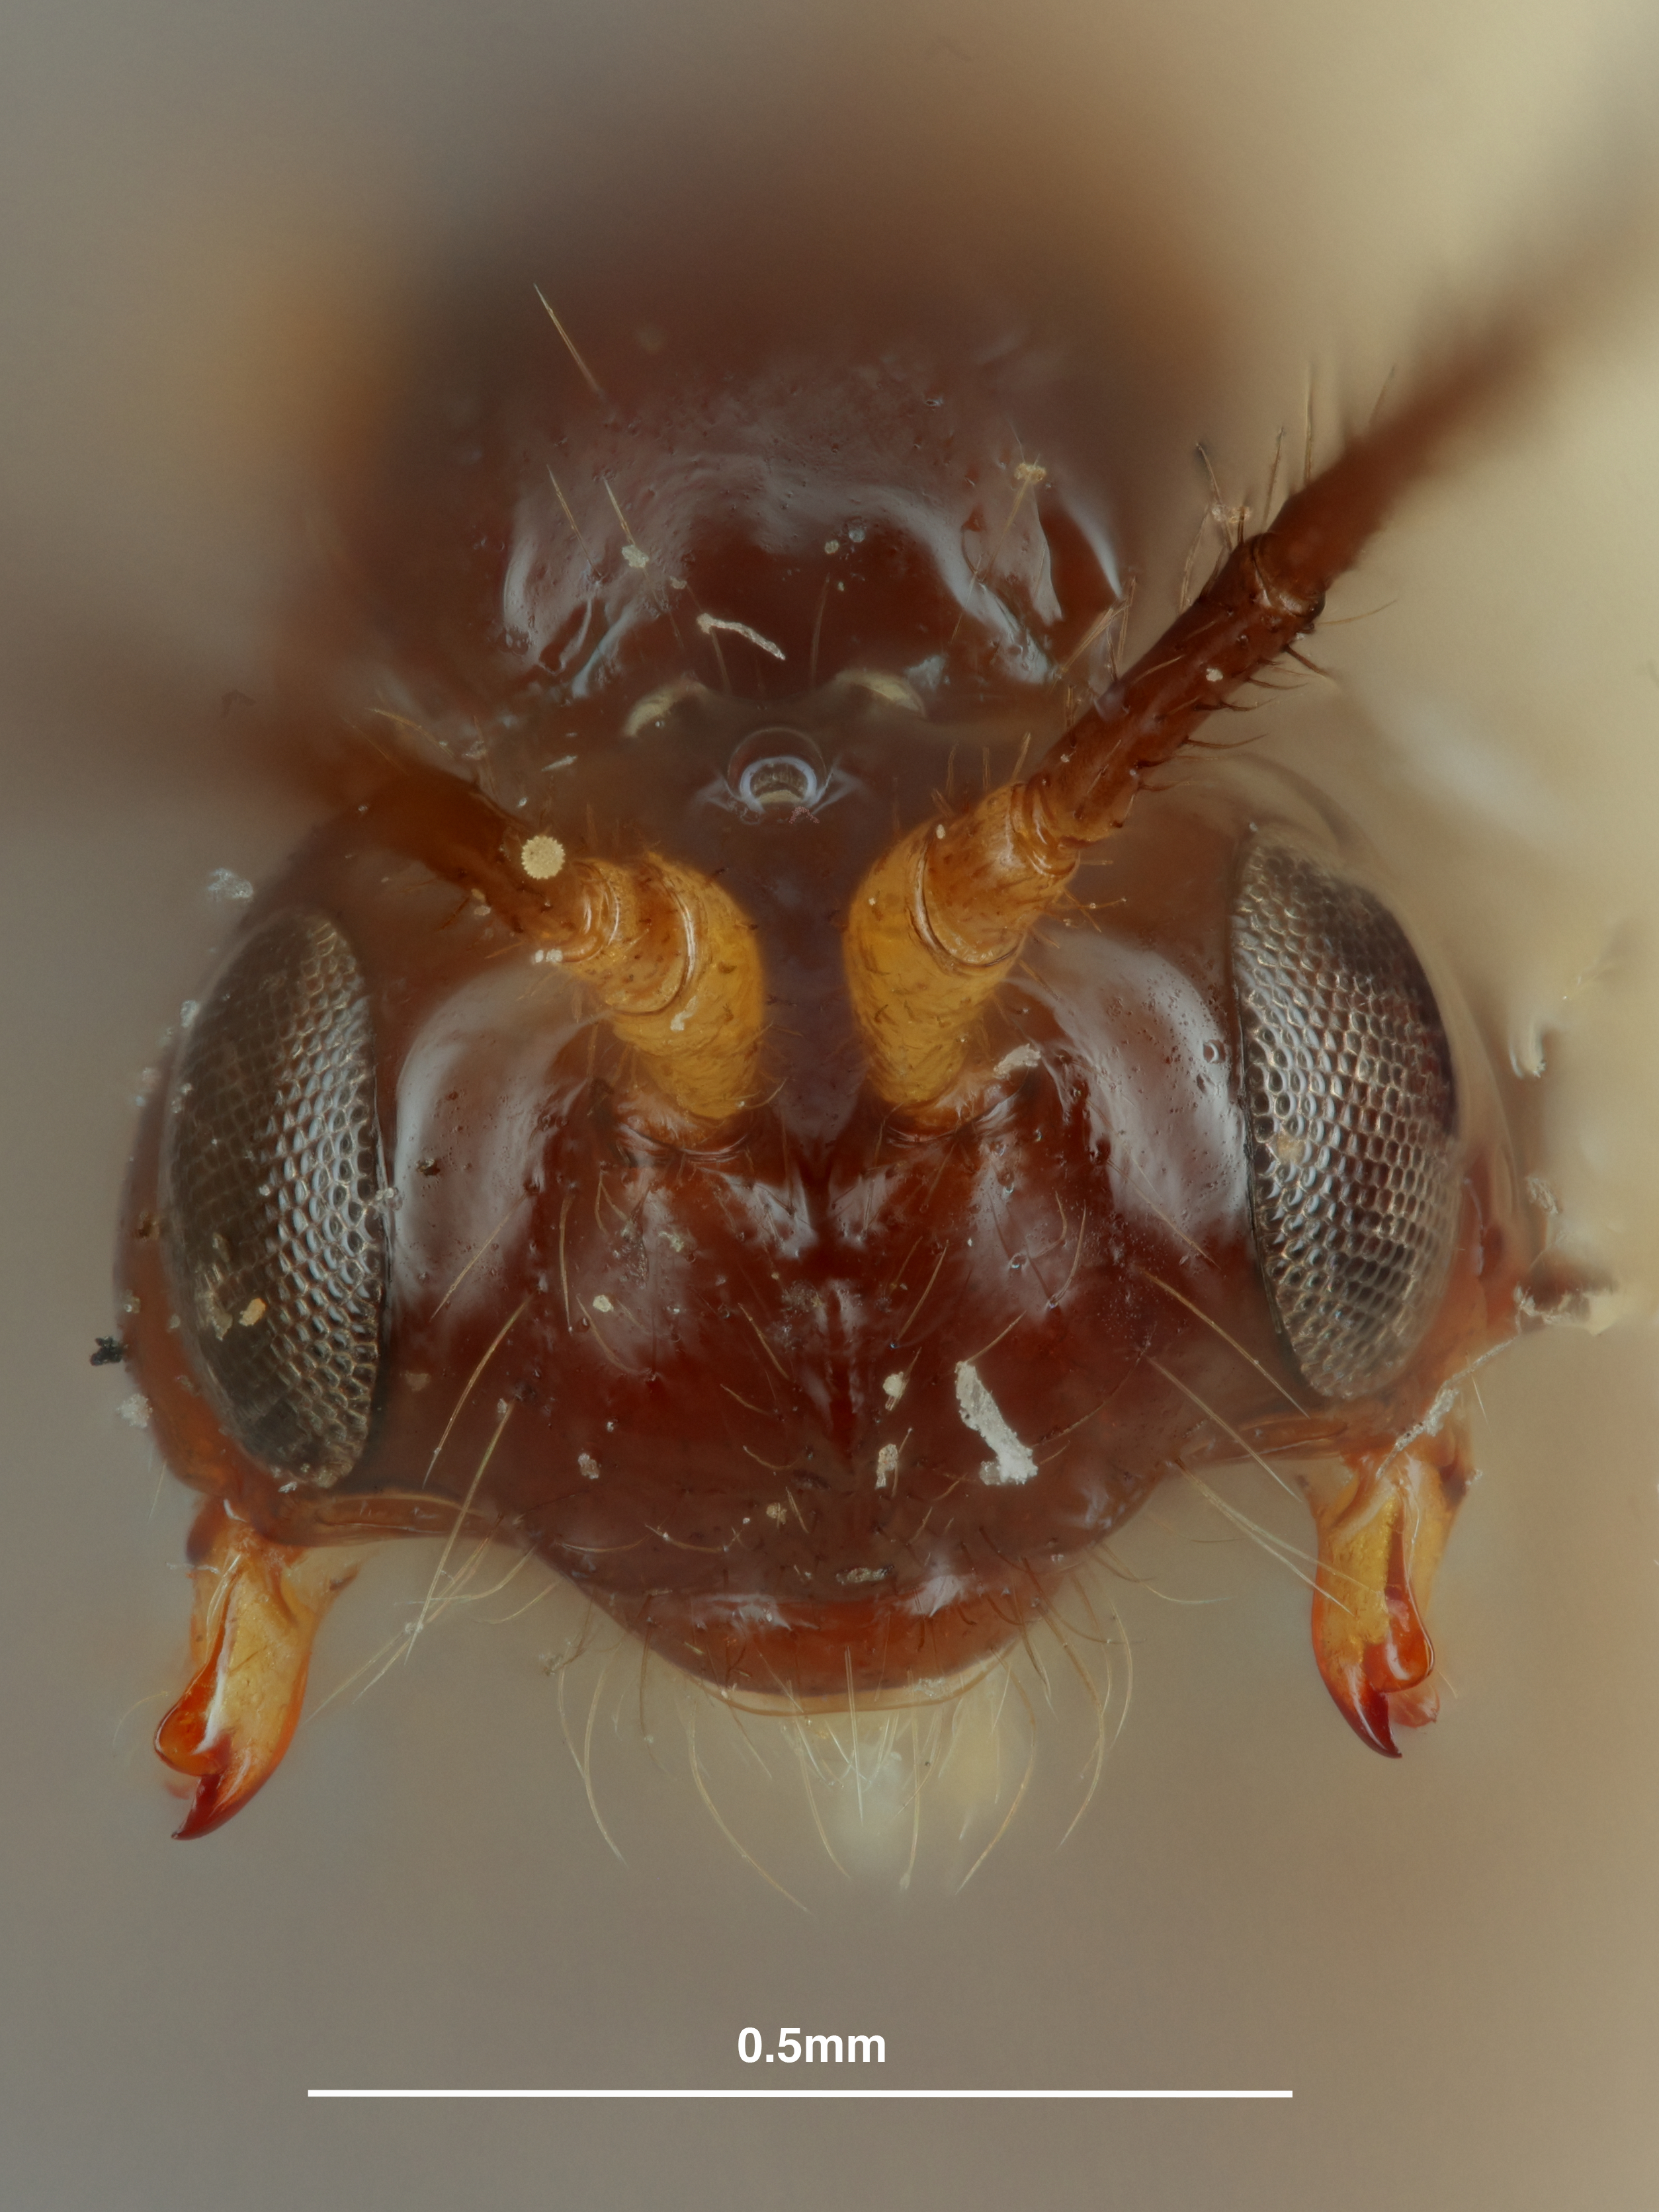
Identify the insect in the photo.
Aspilota krombeini
